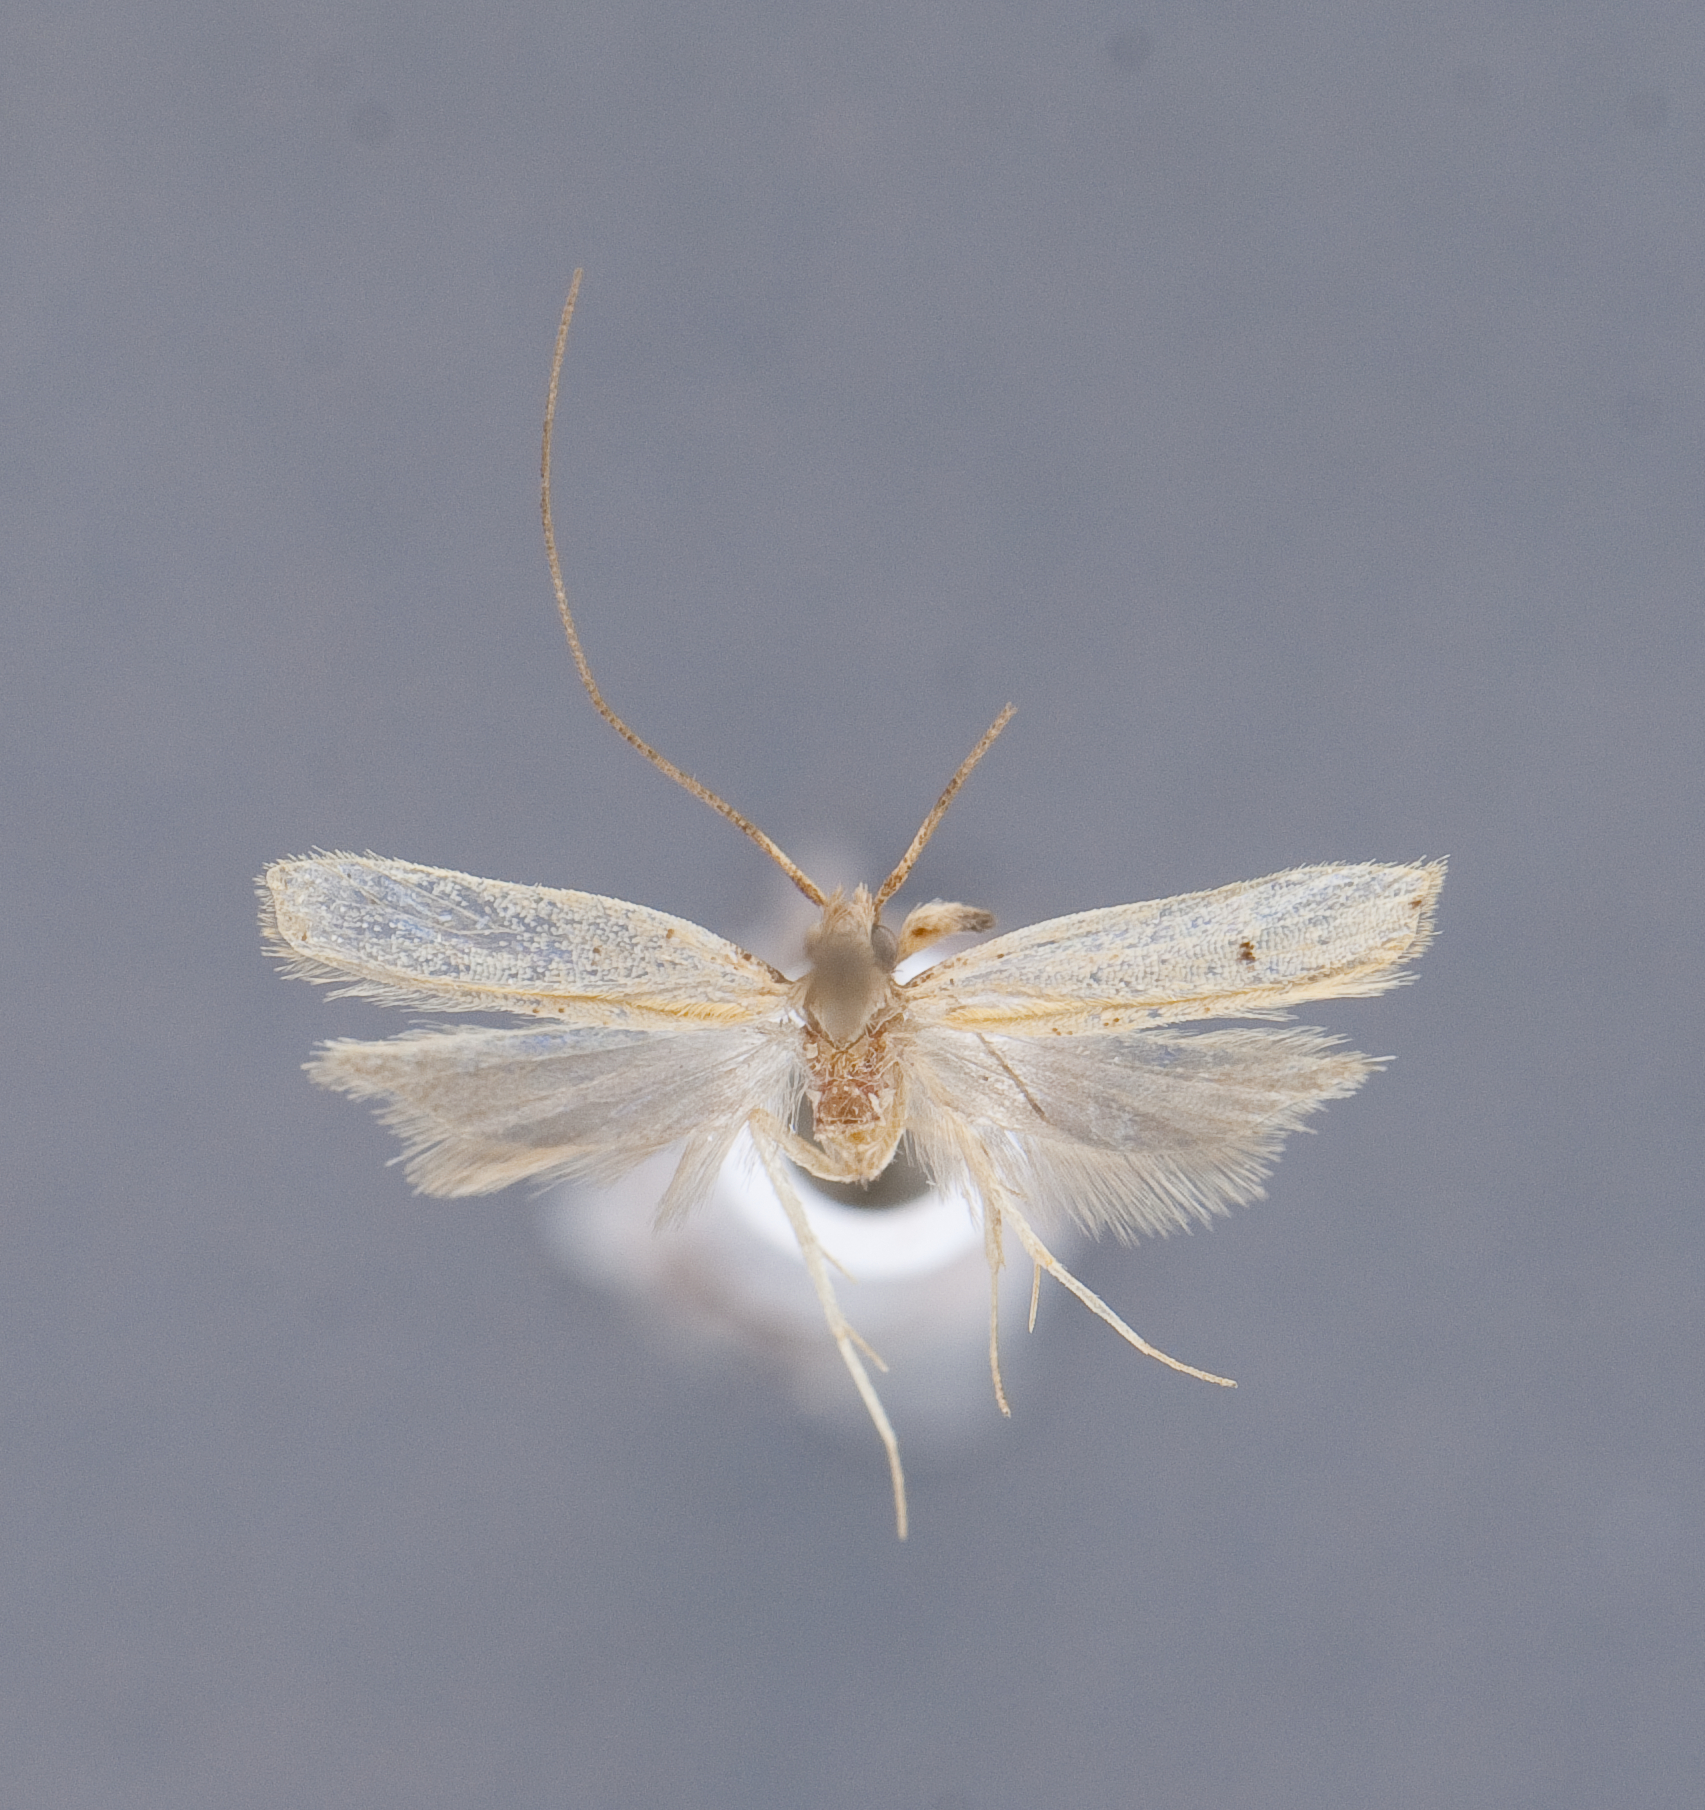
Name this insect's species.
Frisilia ancylosana
